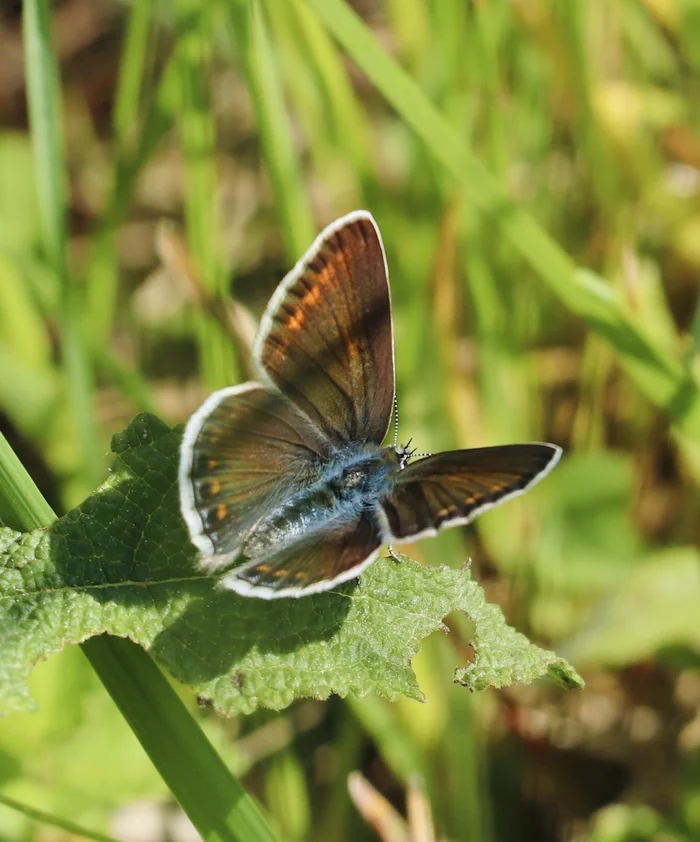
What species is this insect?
Polyommatus icarus
